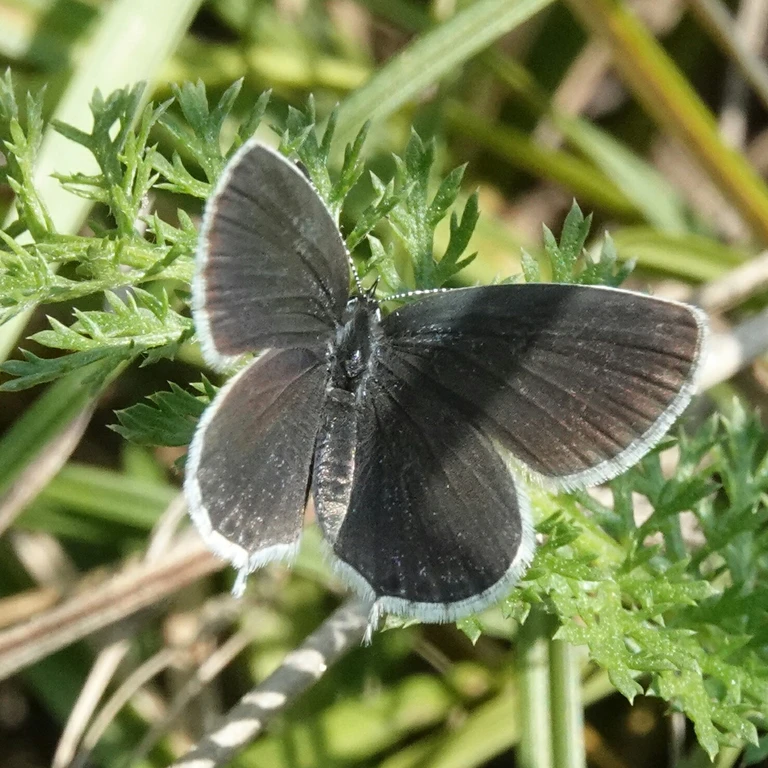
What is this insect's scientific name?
Cupido argiades (also Elkalyce argiades)
